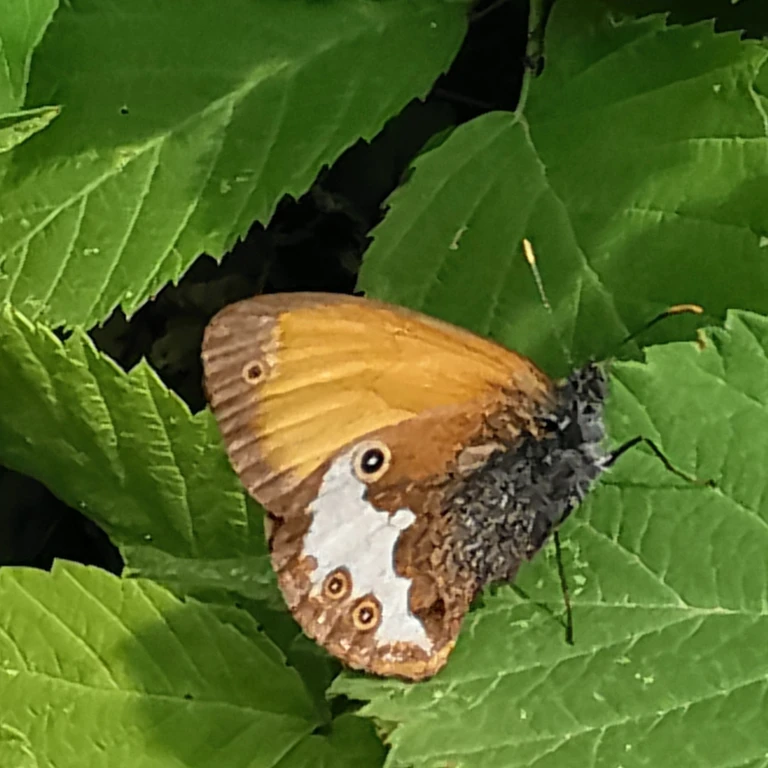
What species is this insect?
Coenonympha arcania
